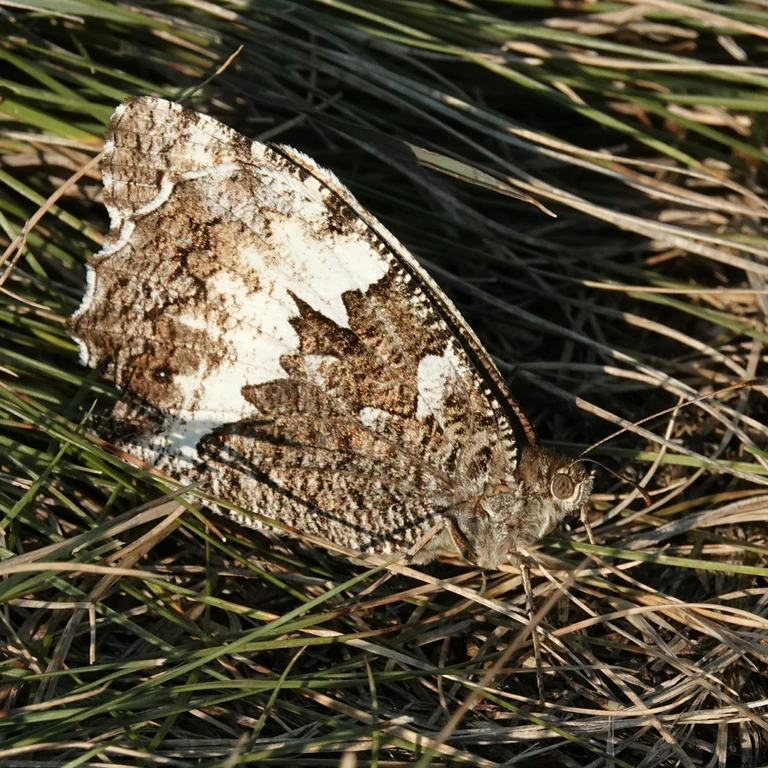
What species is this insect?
Brintesia circe
